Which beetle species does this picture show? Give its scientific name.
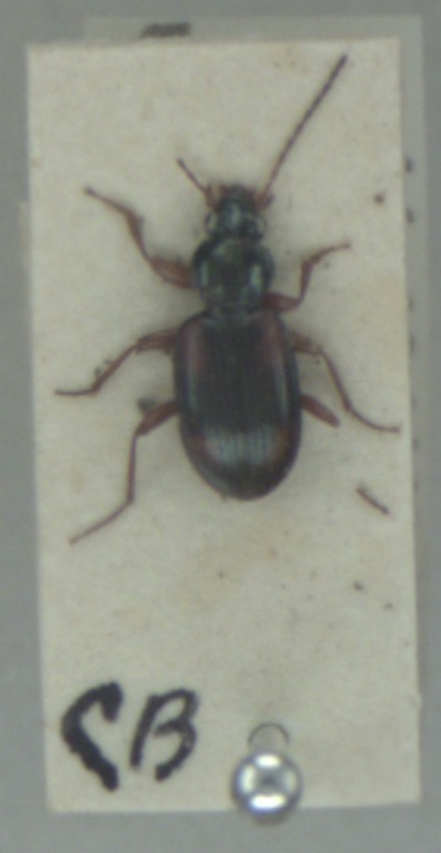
Bembidion tetracolum
